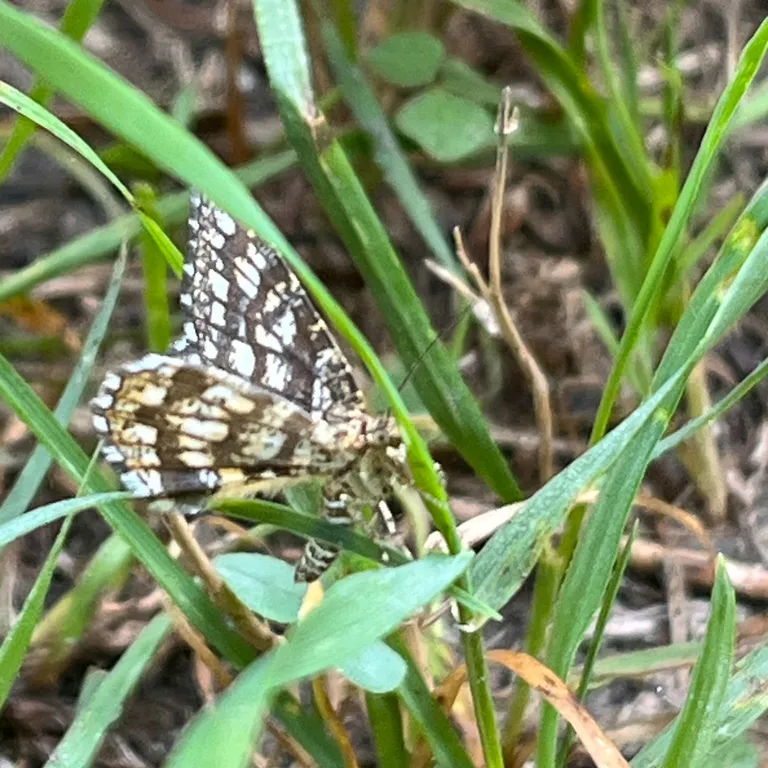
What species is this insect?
Chiasmia clathrata
